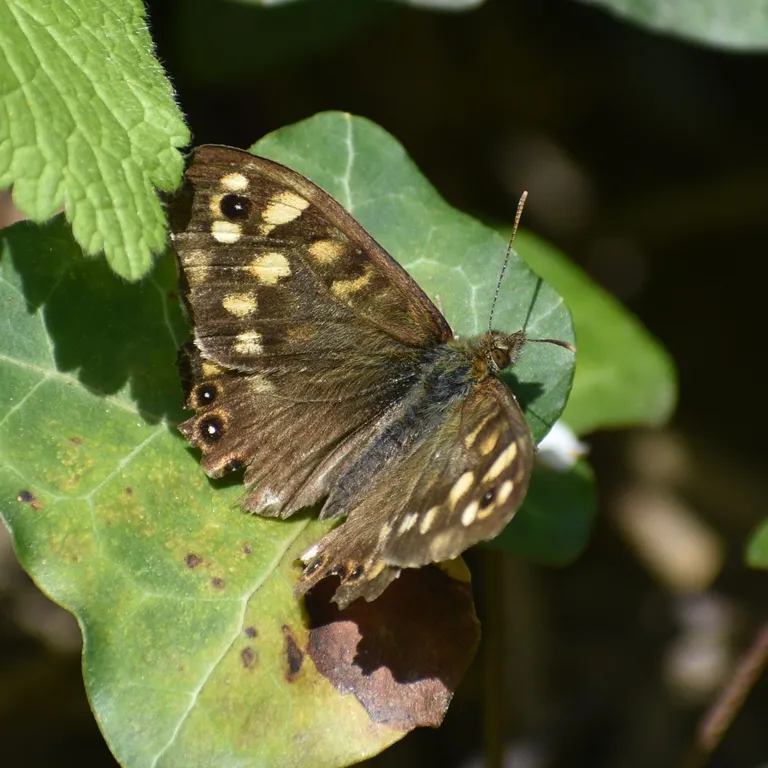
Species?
Pararge aegeria
